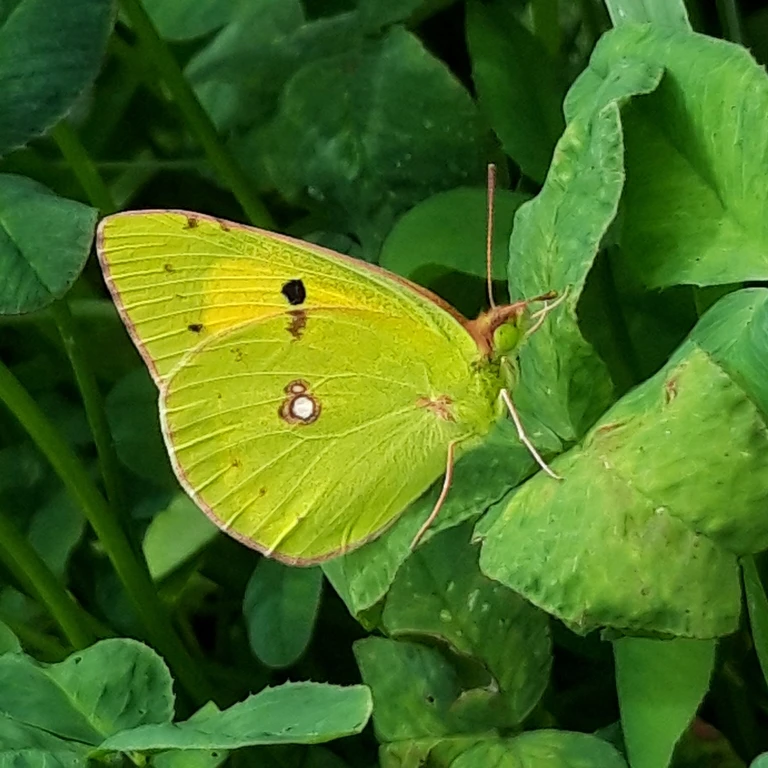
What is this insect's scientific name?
Colias croceus
